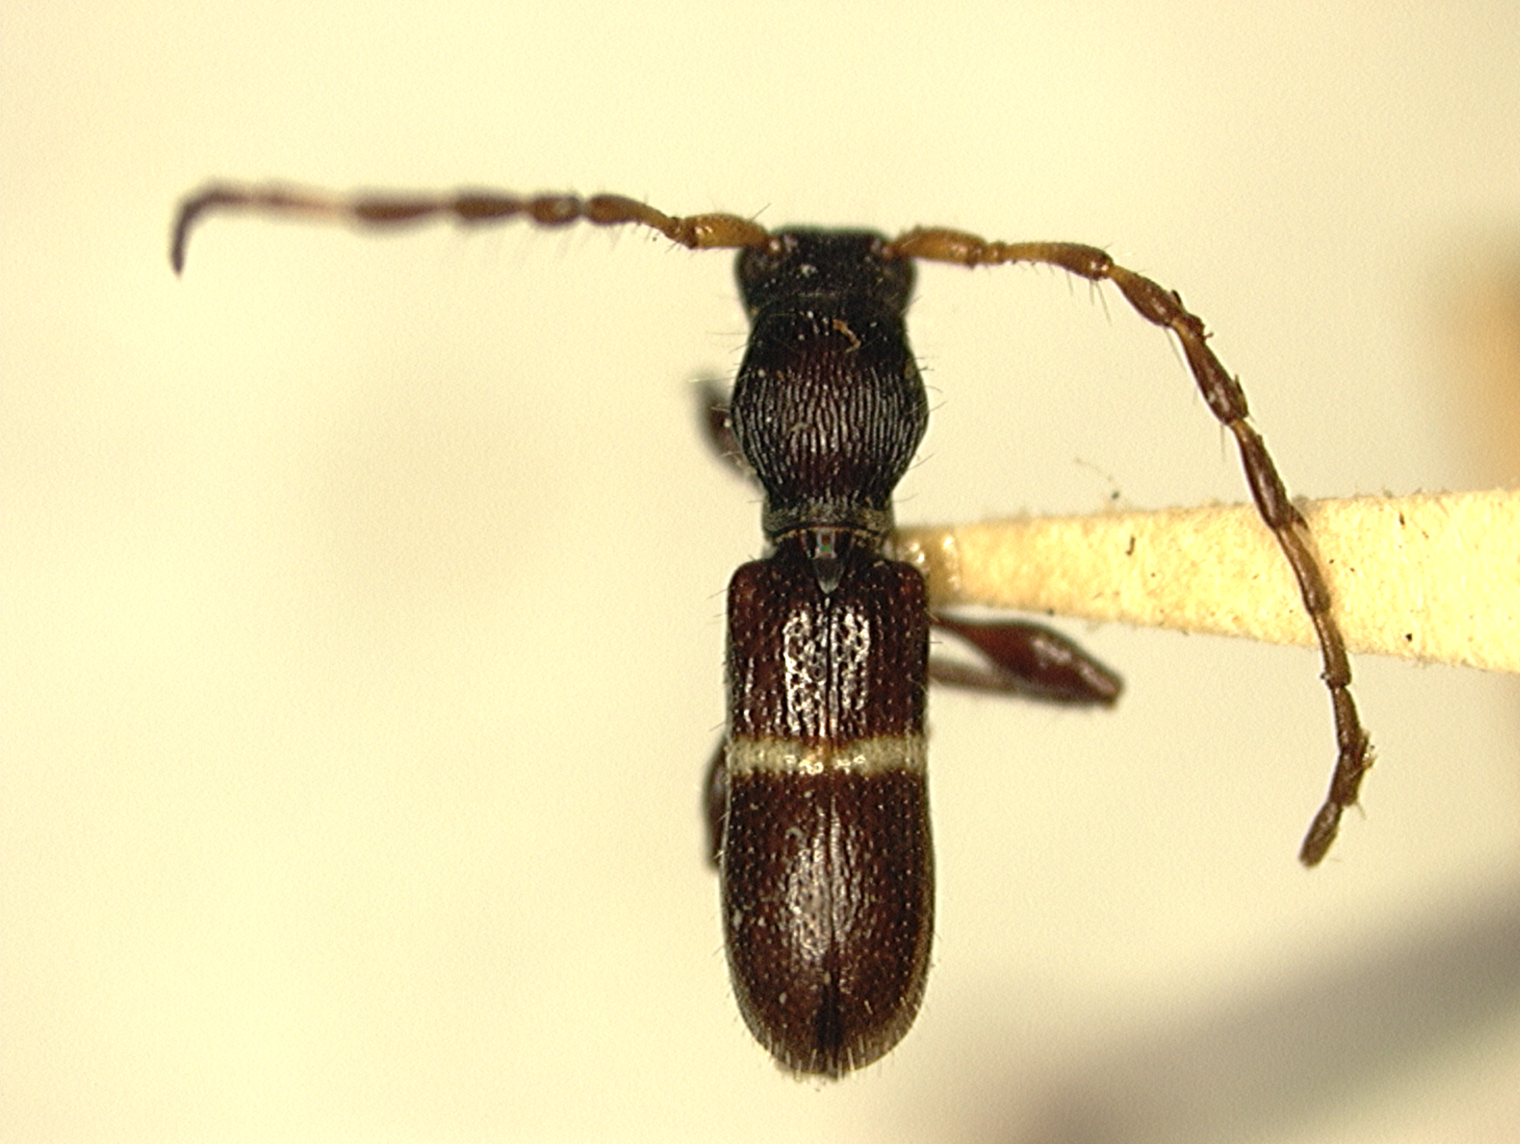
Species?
Tetranodus angulicollis
